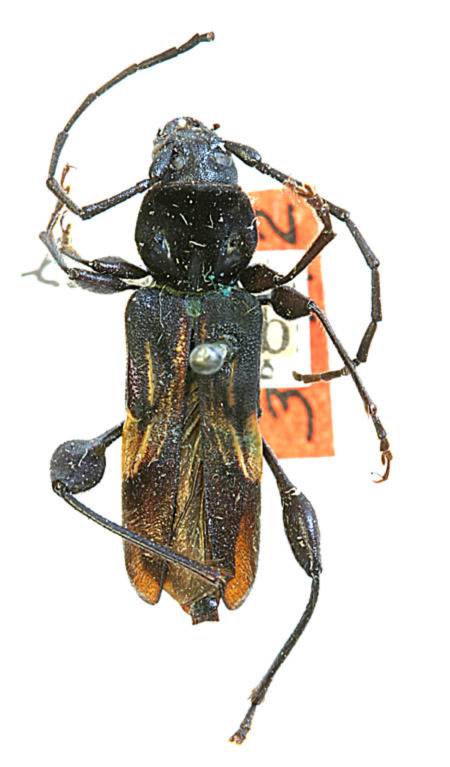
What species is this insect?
Physocnemum brevilineum (also Physocnemum longitarse)
